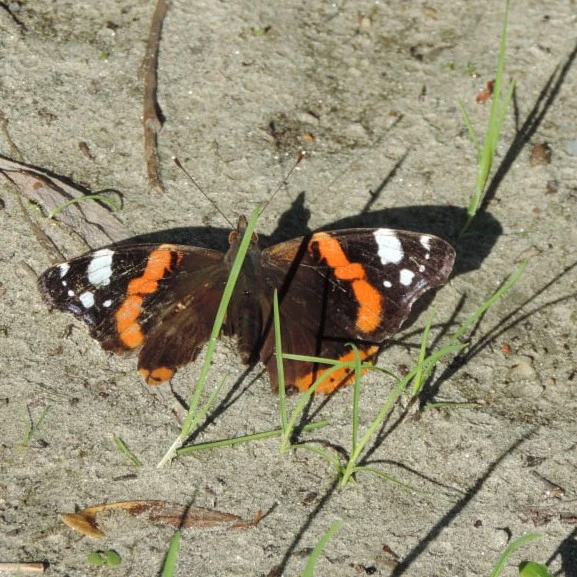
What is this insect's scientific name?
Vanessa atalanta
